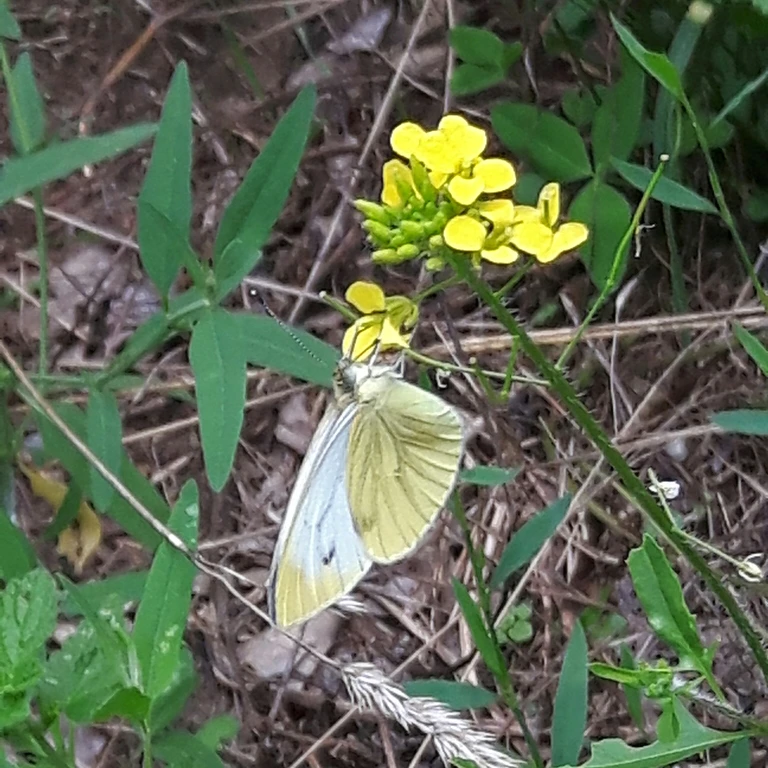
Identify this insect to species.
Pieris napi
